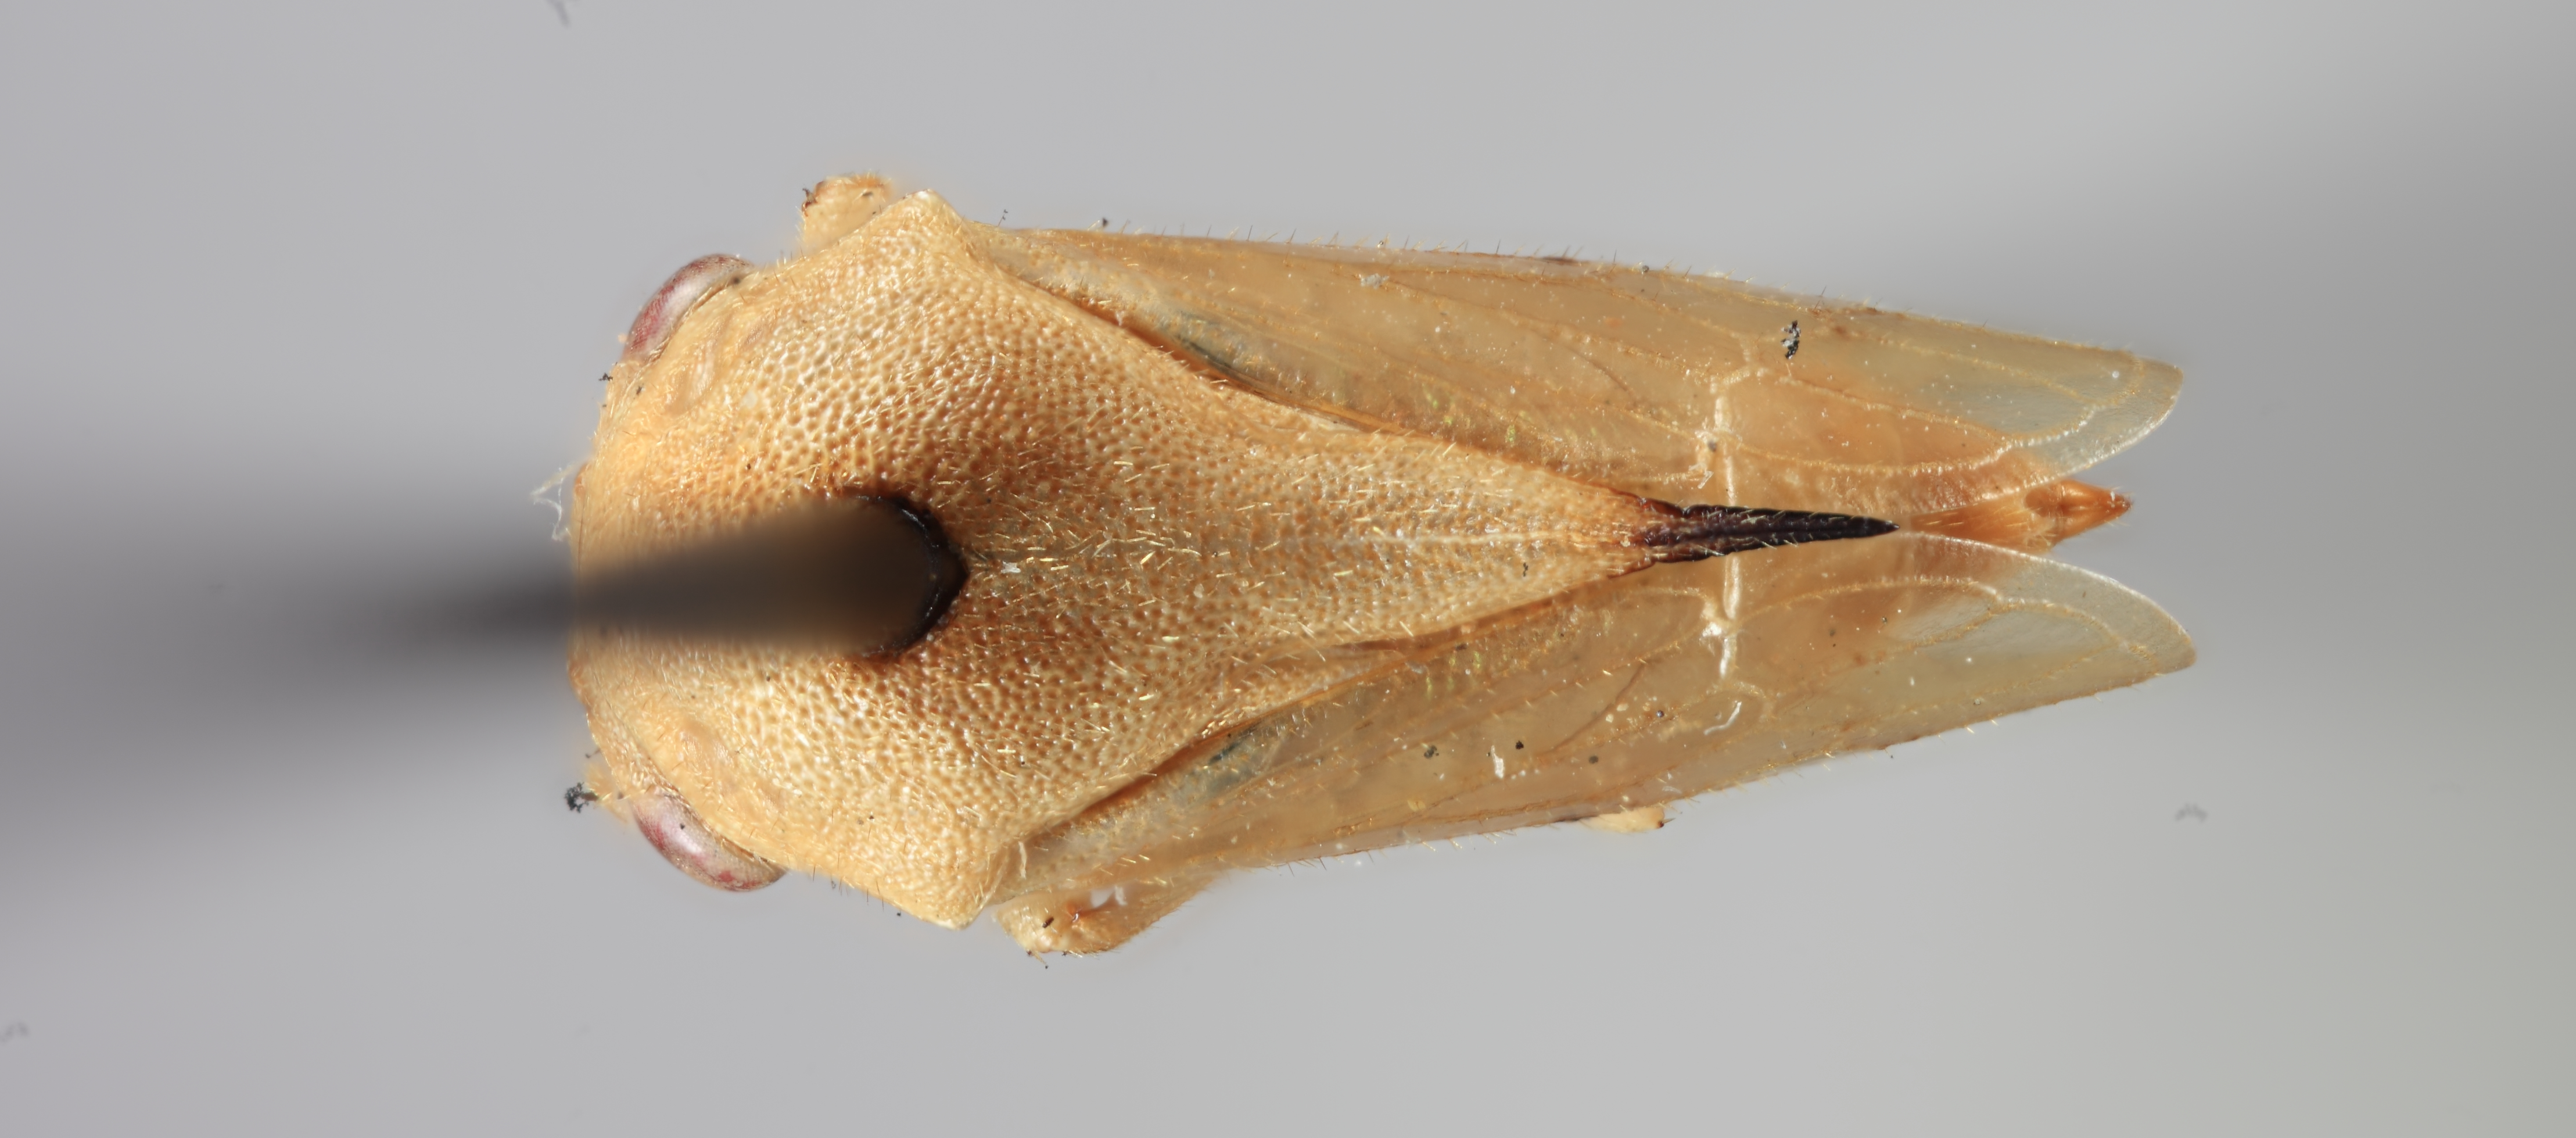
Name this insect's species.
Gargara nigroapicata
